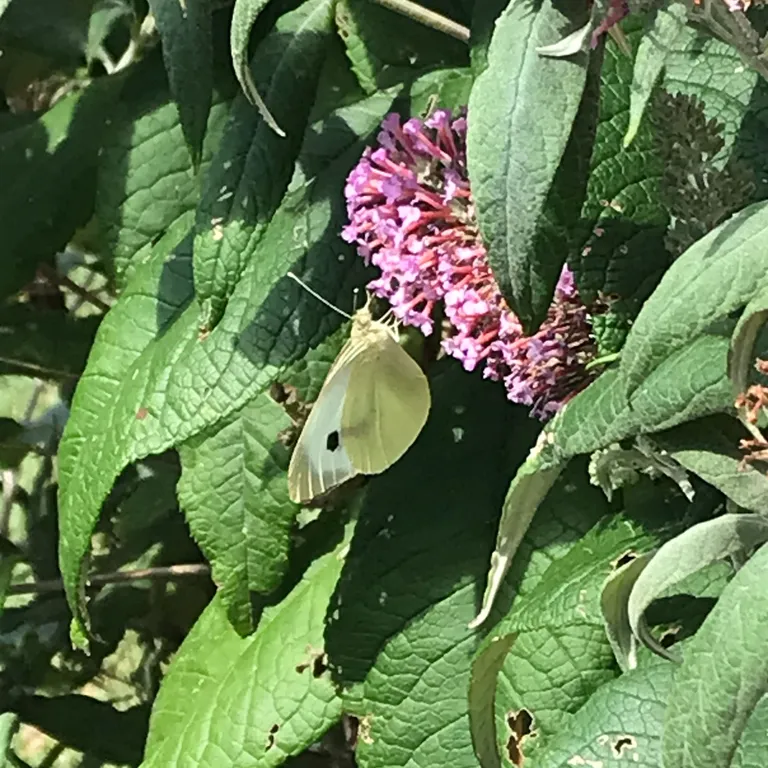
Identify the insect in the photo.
Pieris brassicae
